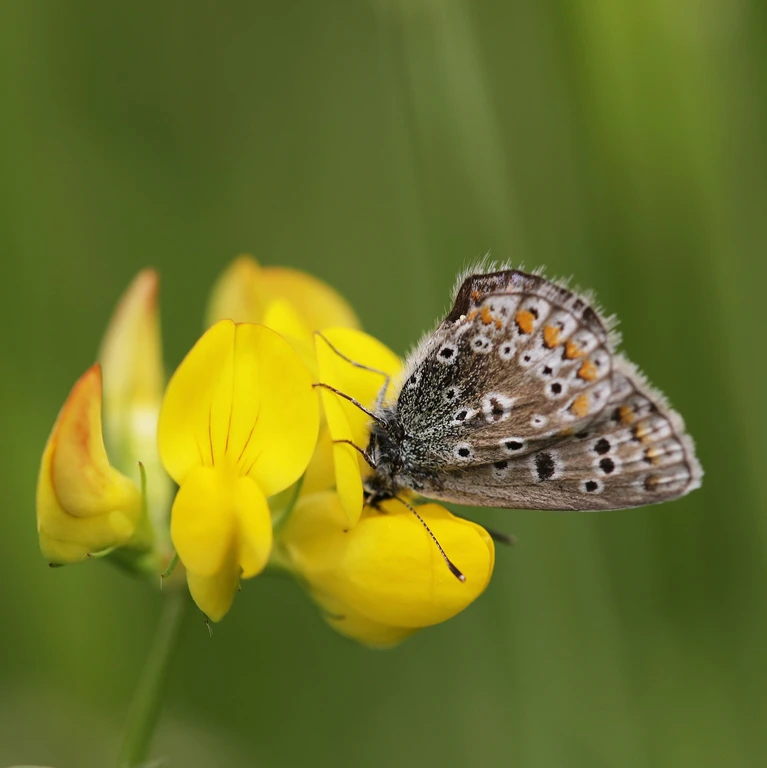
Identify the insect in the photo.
Polyommatus icarus
